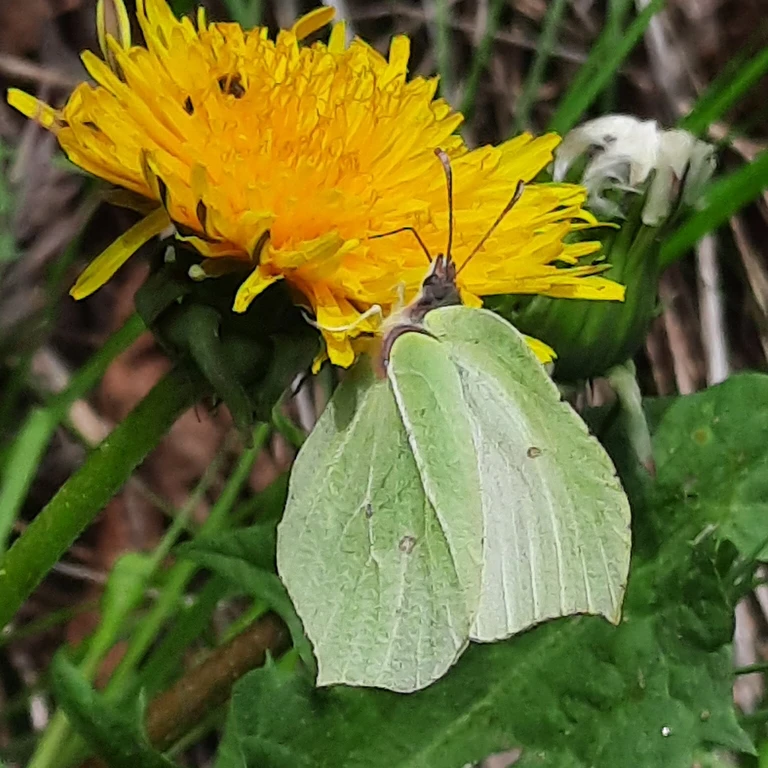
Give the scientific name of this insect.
Gonepteryx rhamni
